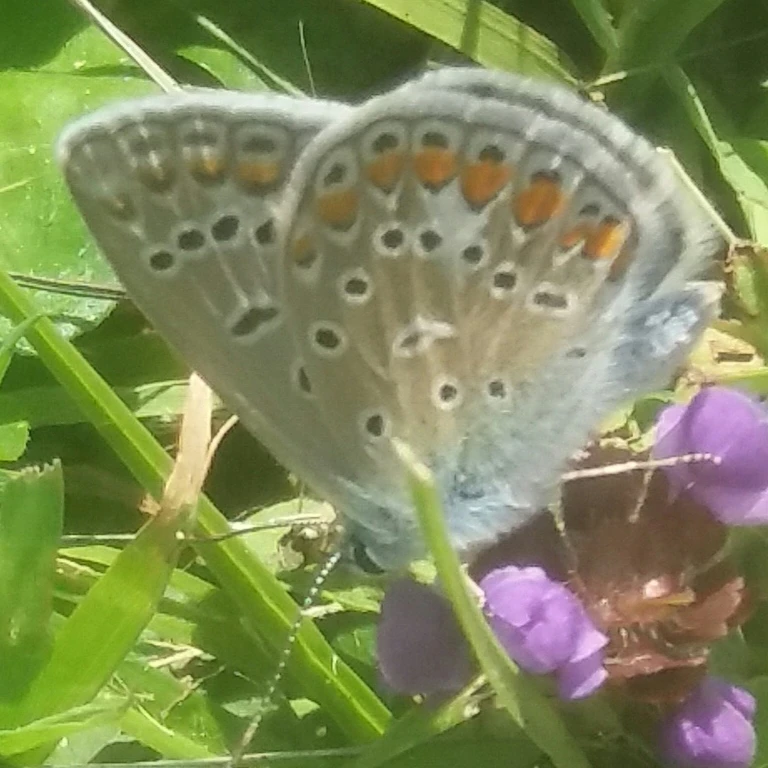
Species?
Polyommatus icarus
